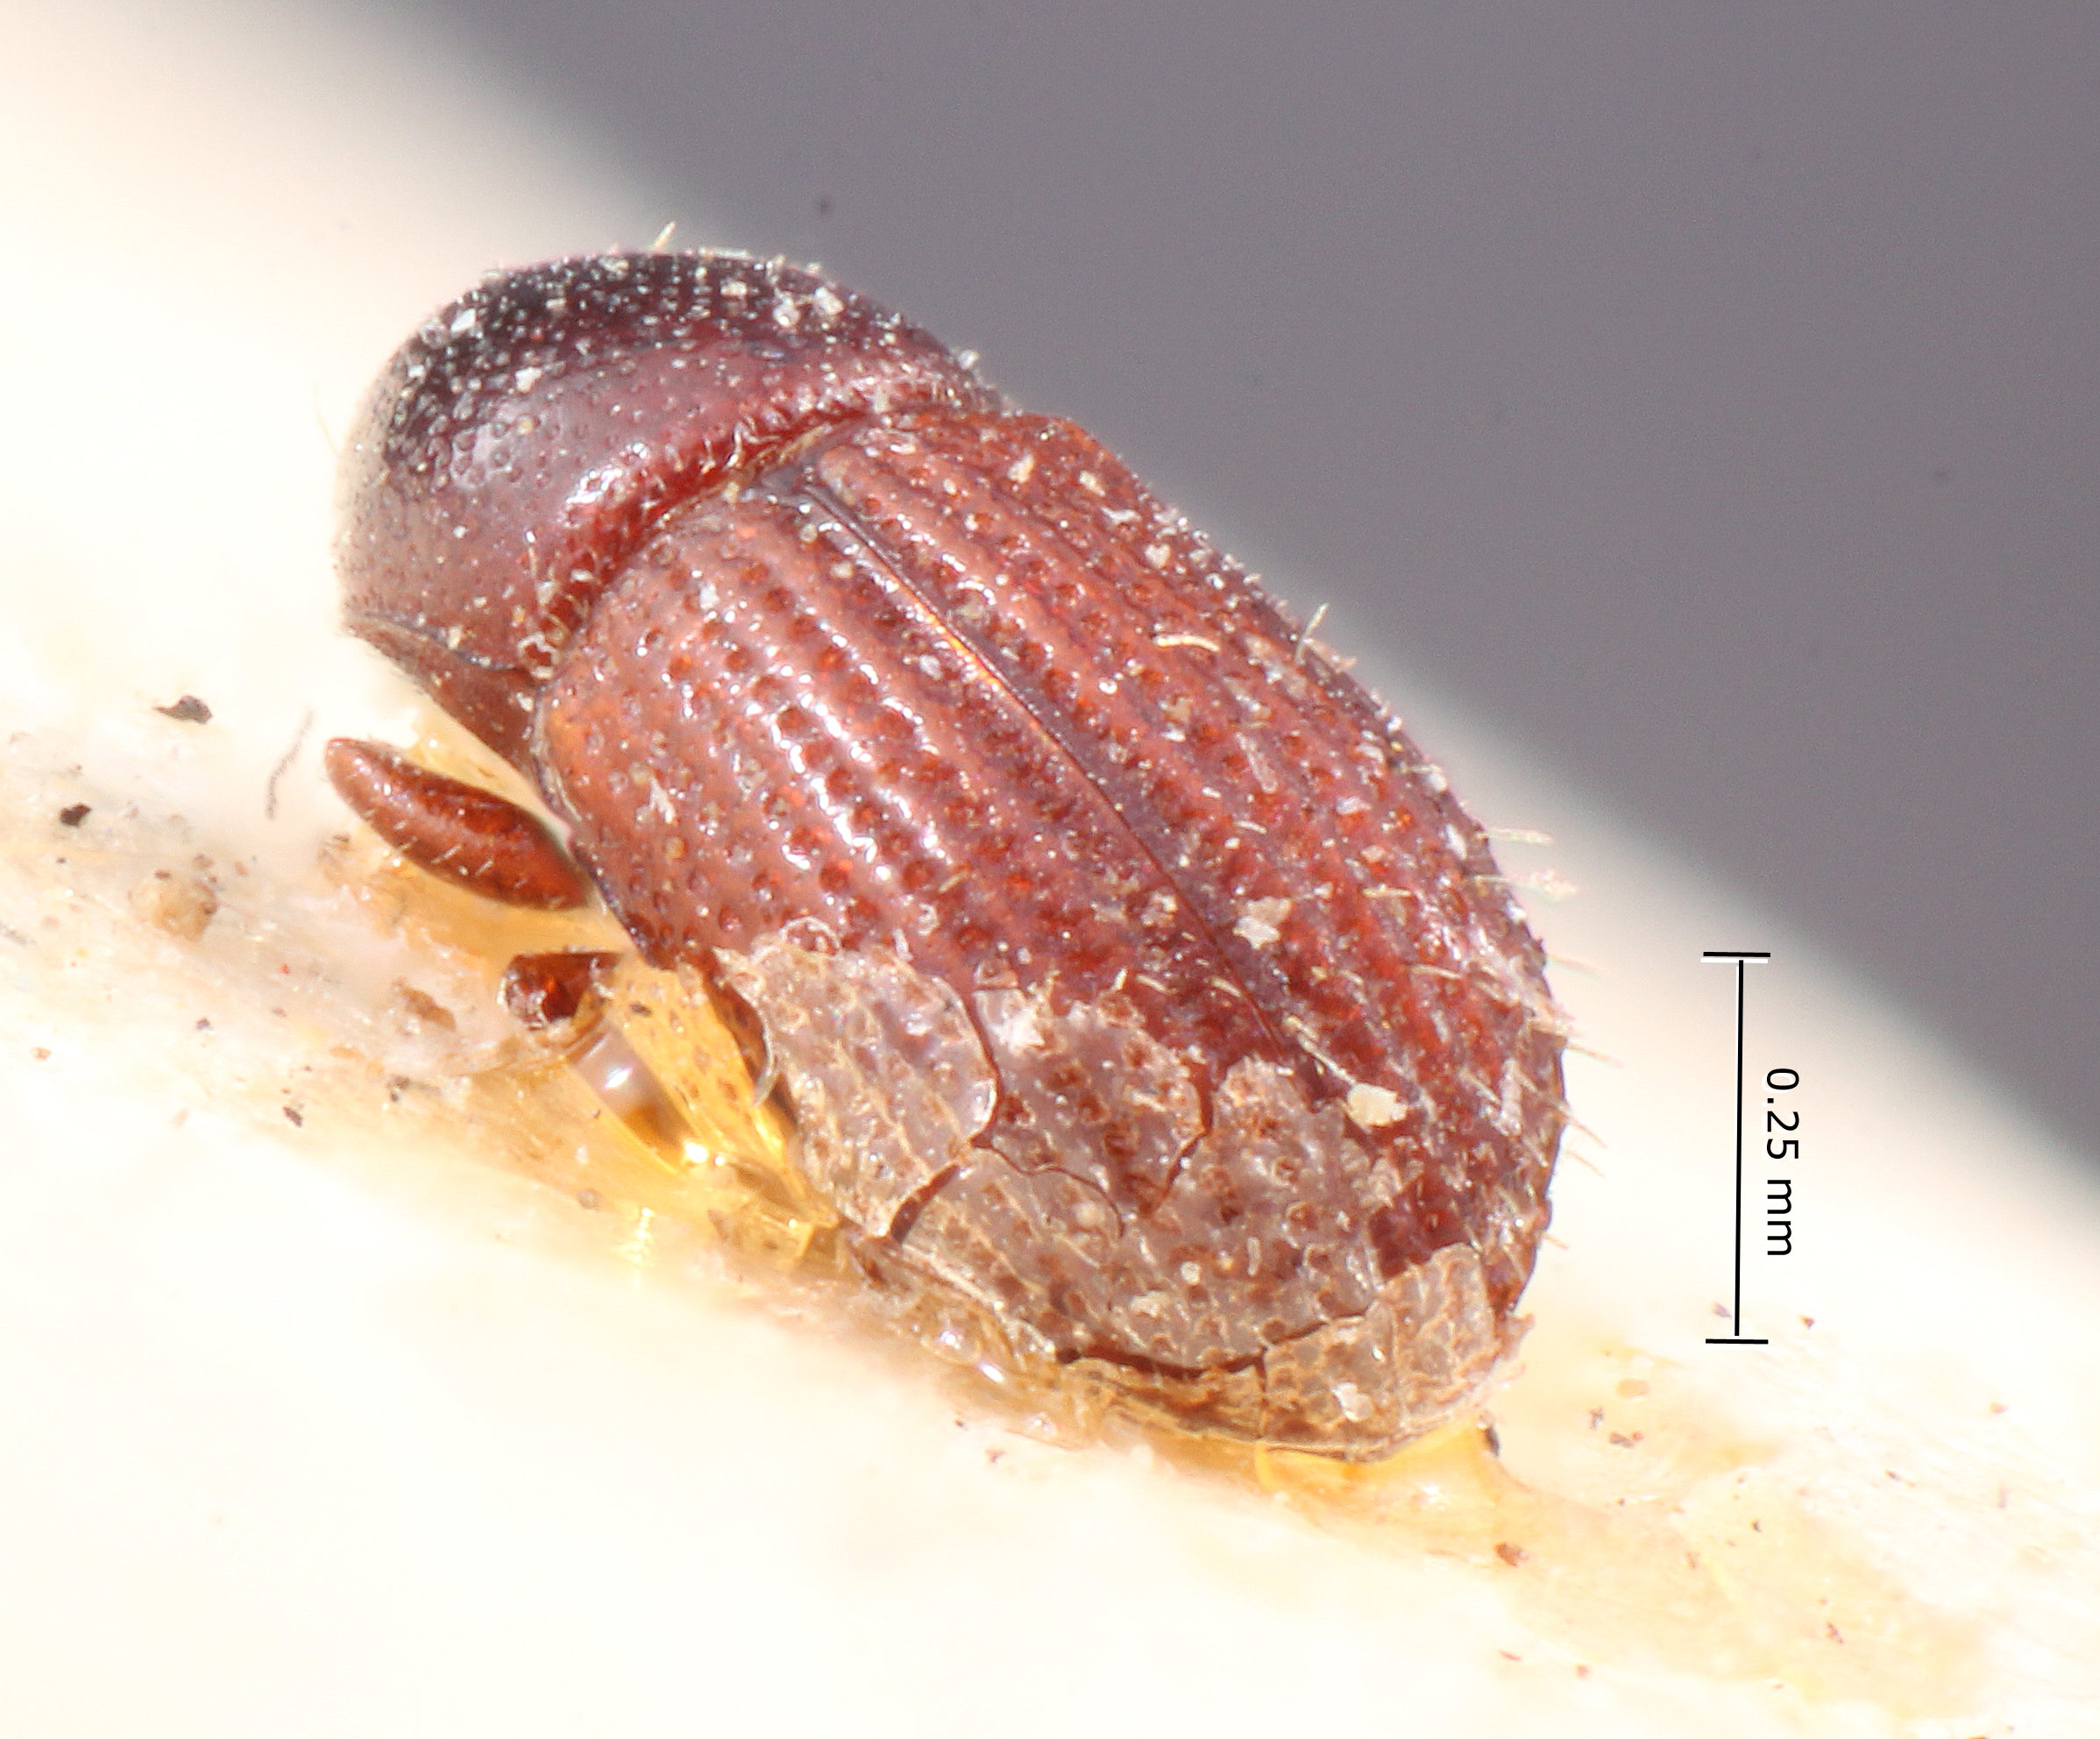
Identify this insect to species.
Pseudocrypturgus camerunus
